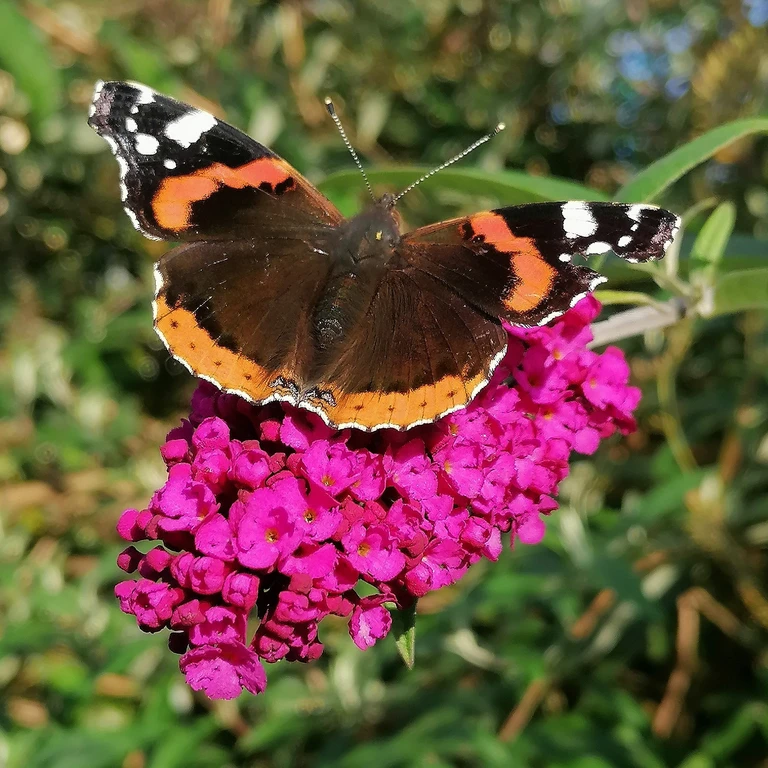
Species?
Vanessa atalanta
